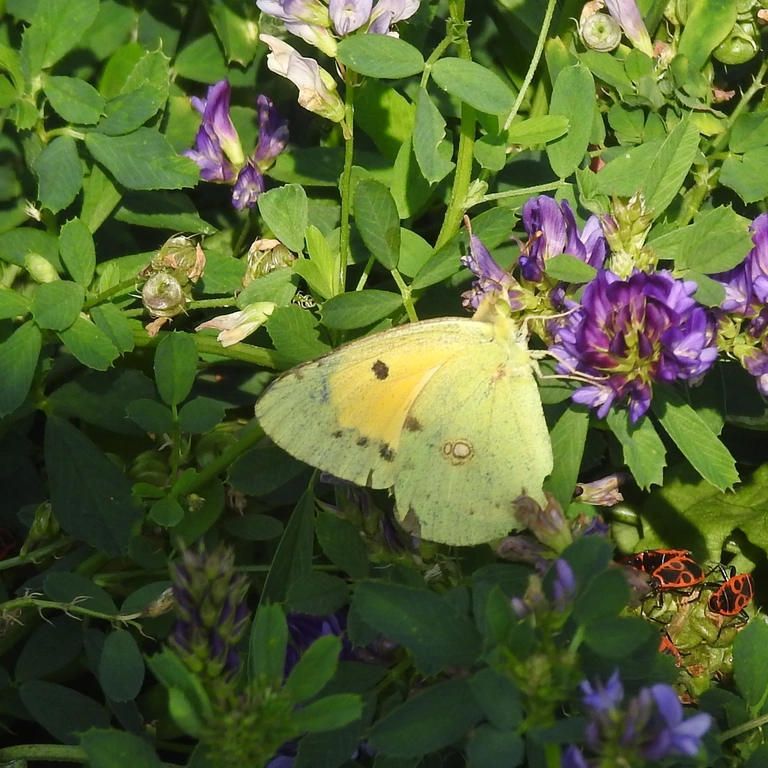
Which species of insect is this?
Colias croceus
